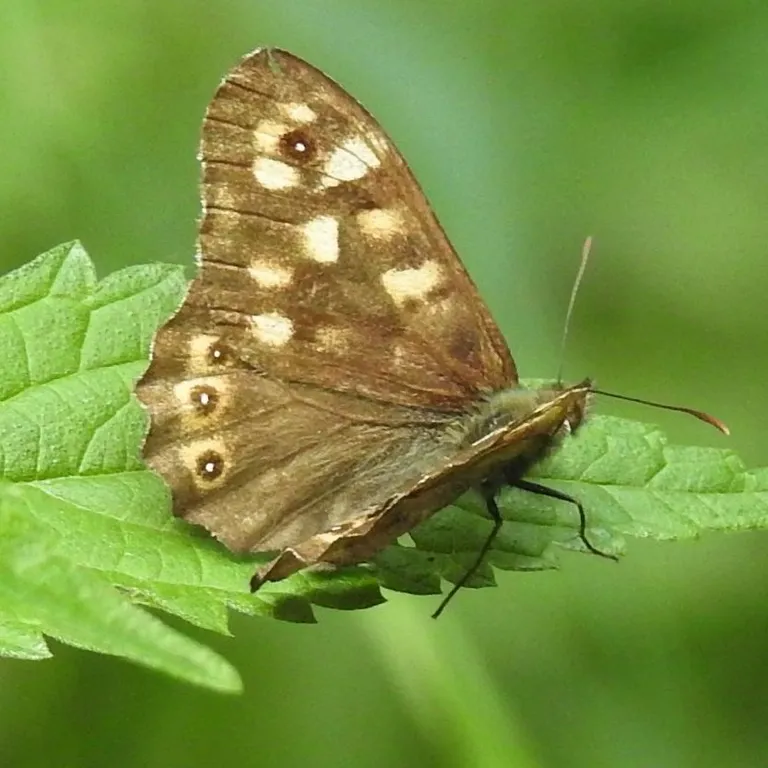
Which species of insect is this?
Pararge aegeria
